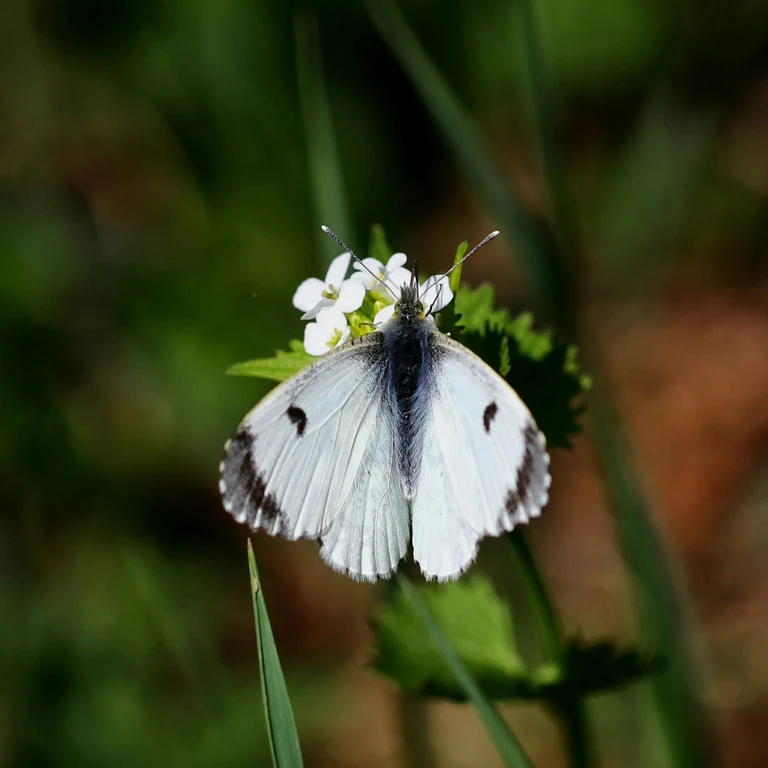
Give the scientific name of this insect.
Anthocharis cardamines
